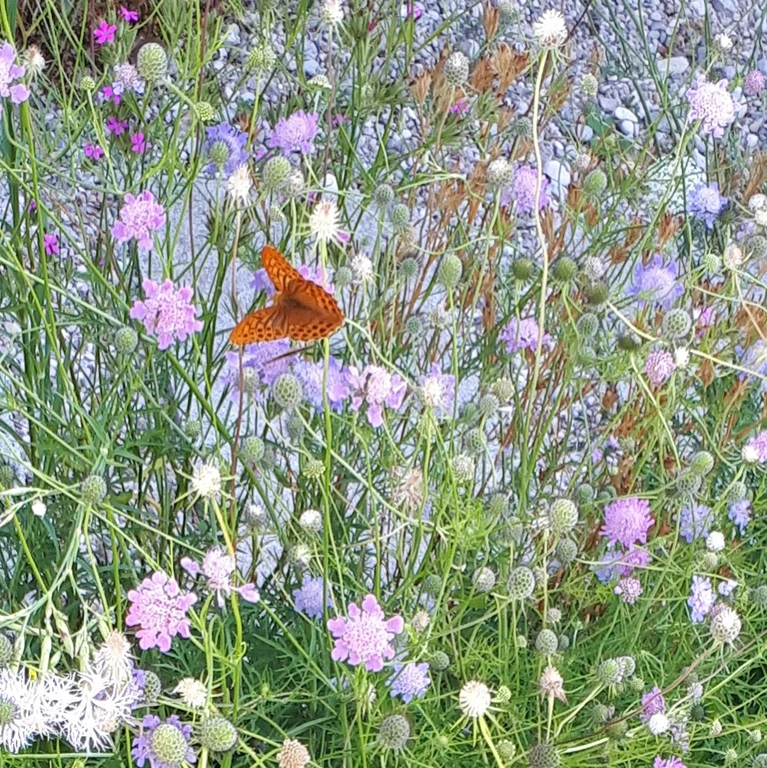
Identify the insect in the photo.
Argynnis paphia
